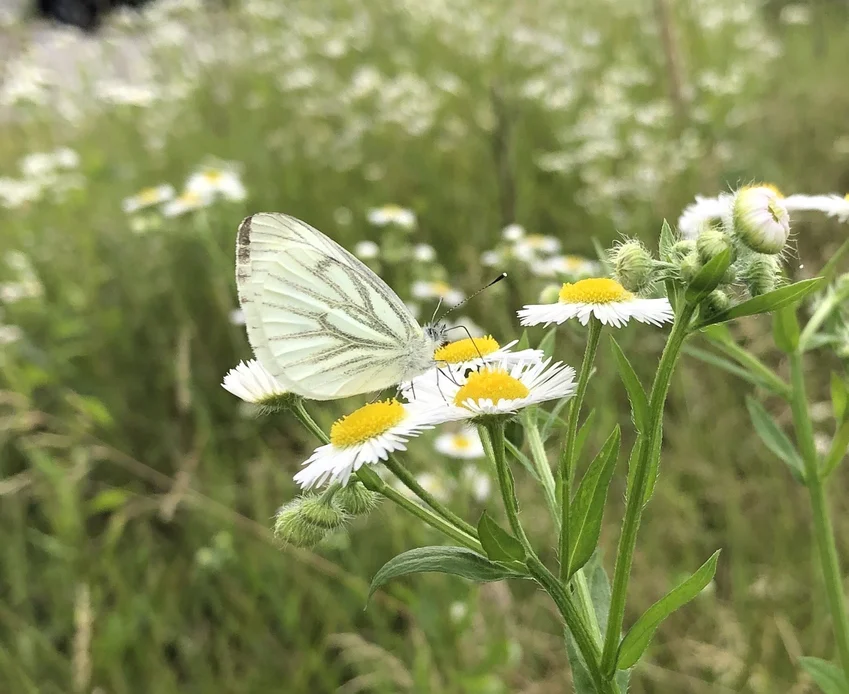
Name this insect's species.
Pieris napi
